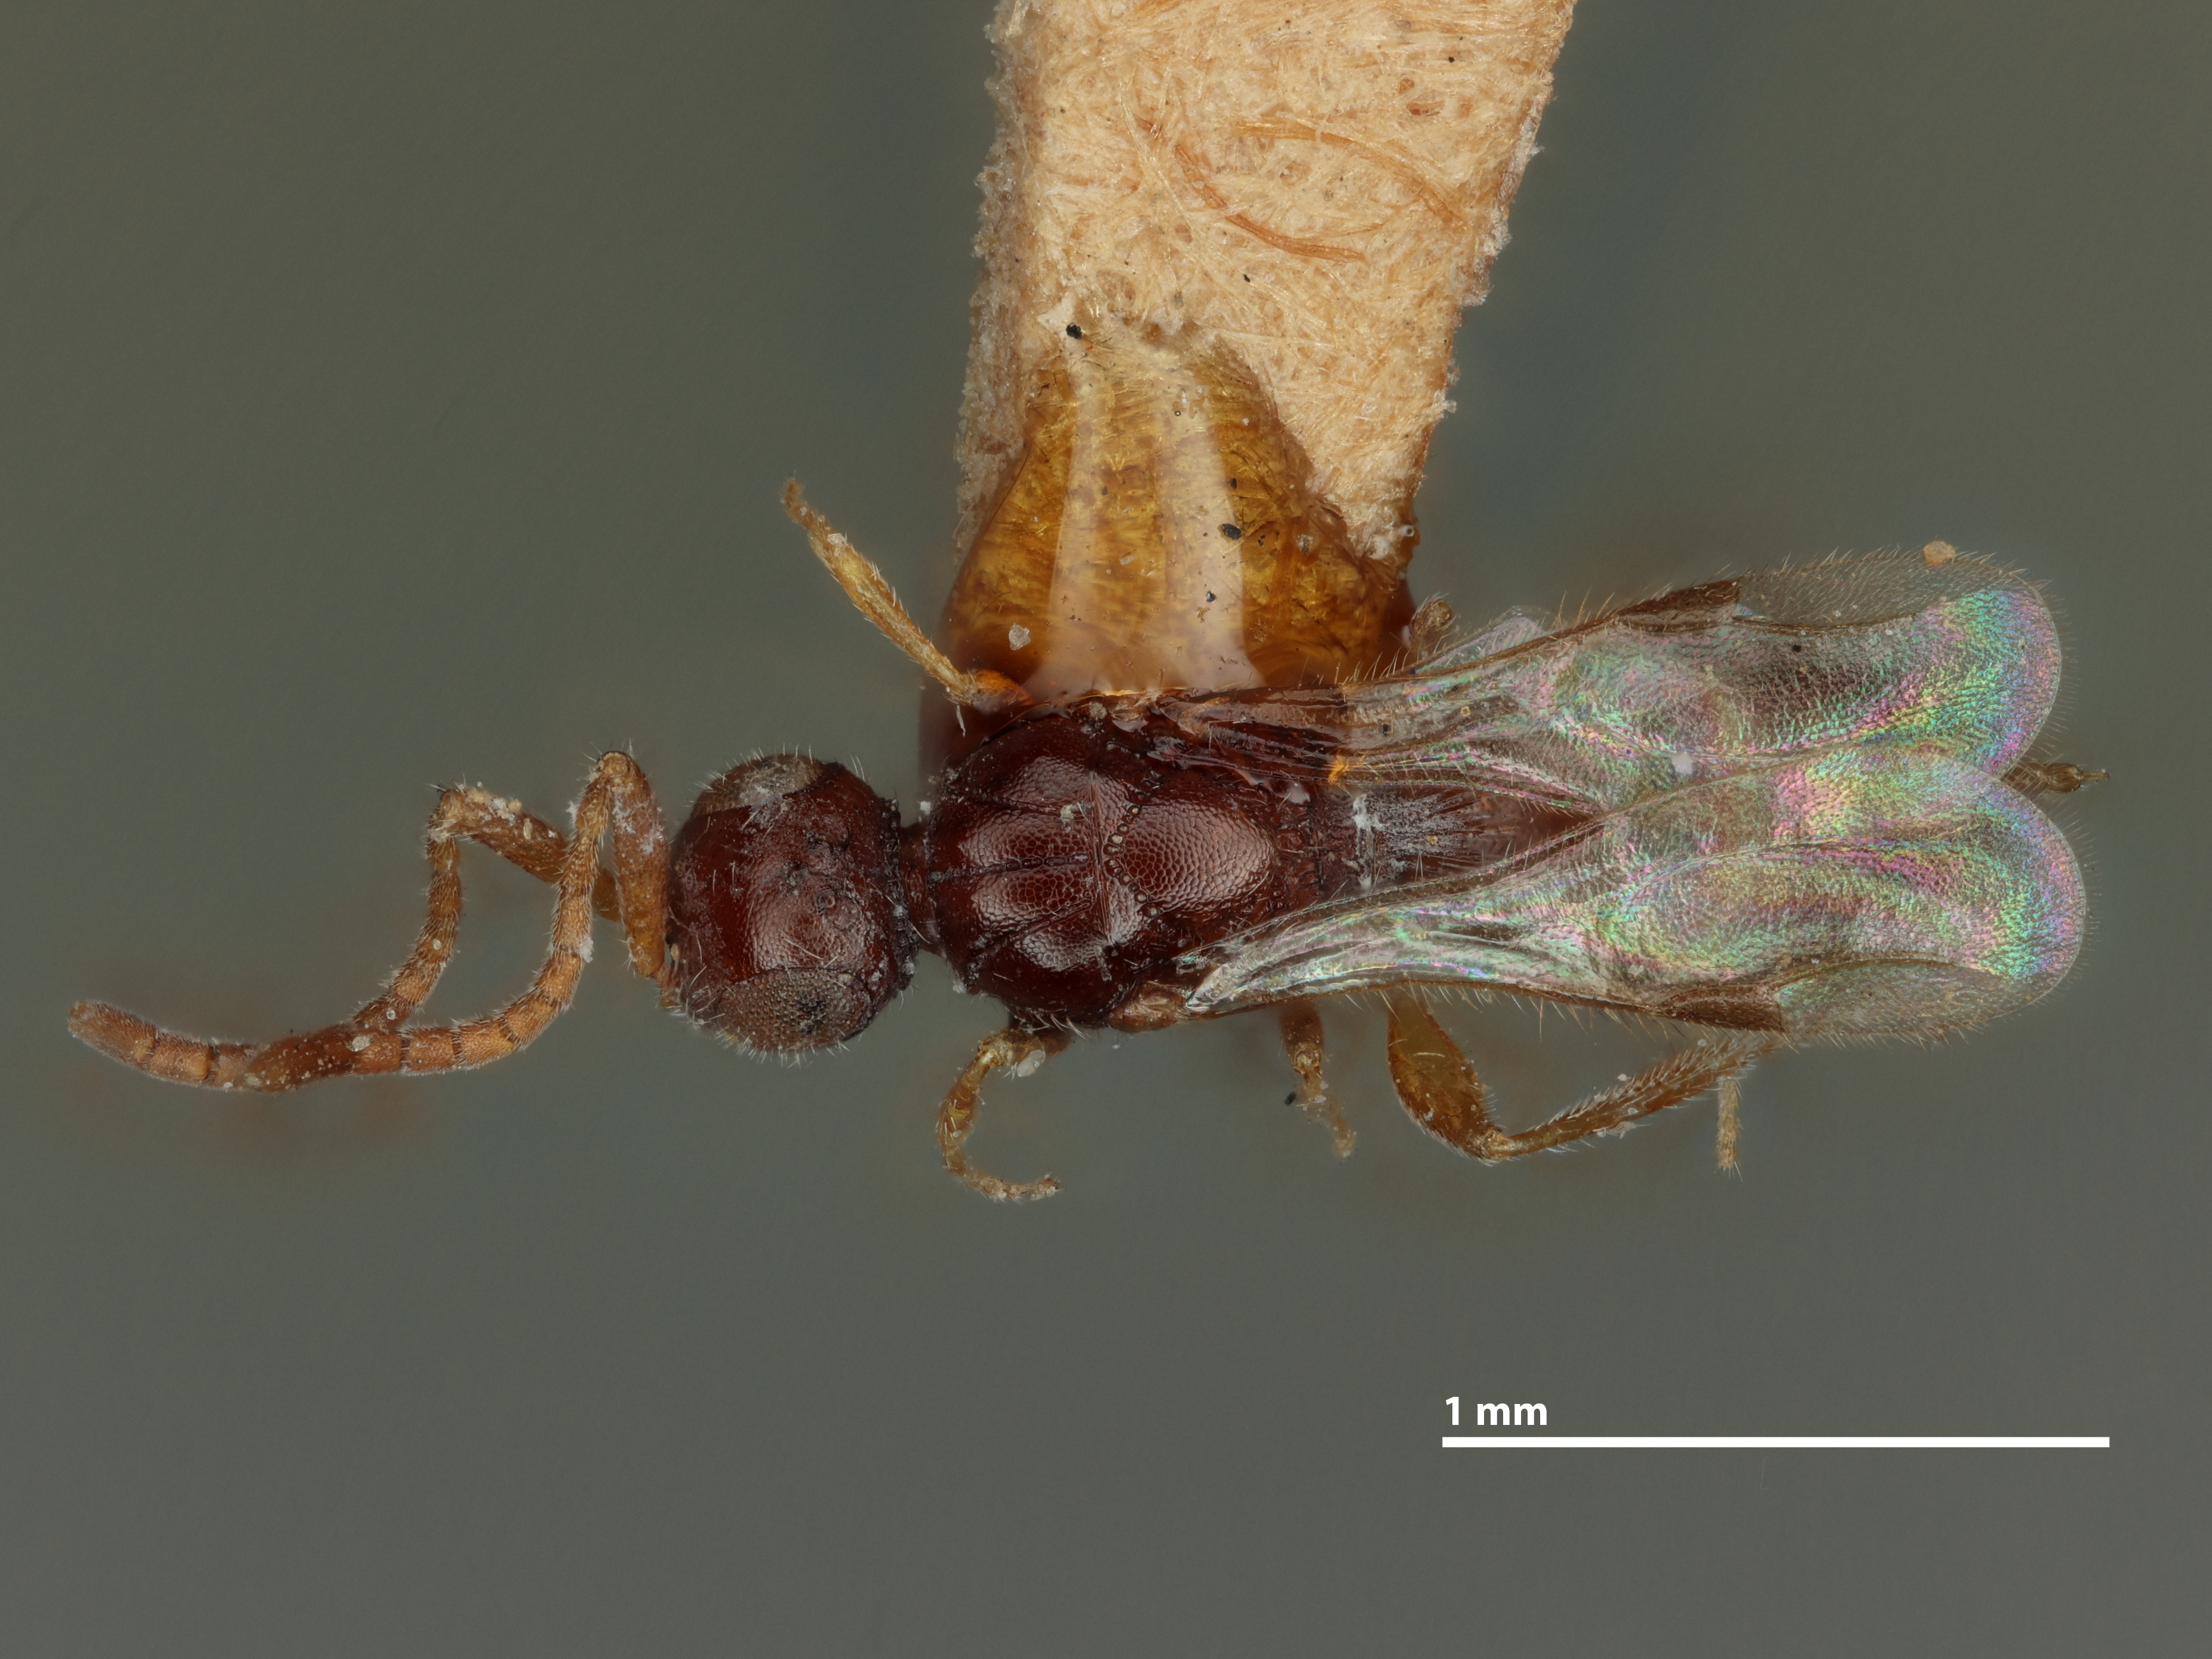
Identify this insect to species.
Megaspilus ambiguus
